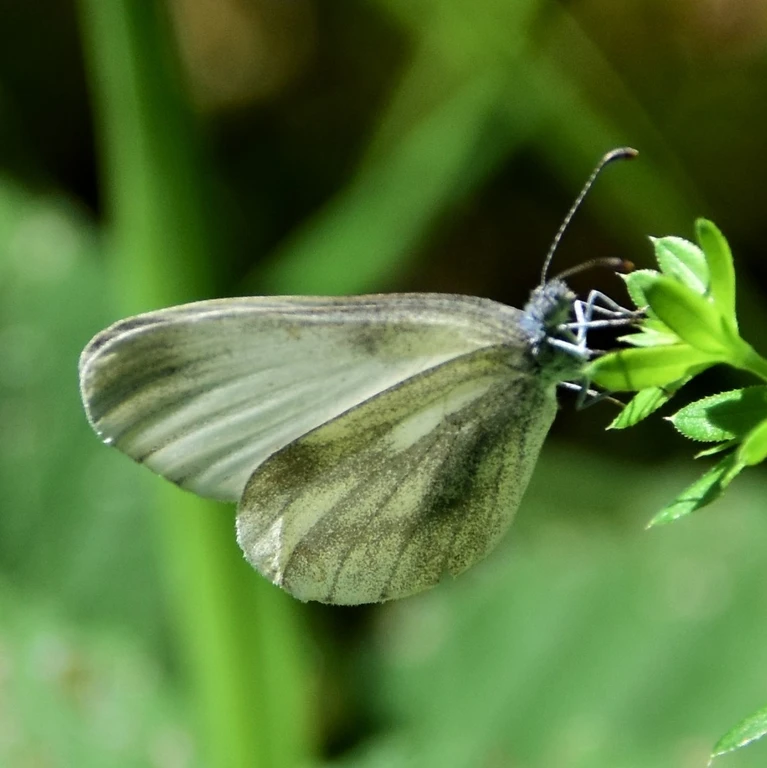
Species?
Leptidea sinapis/juvernica
